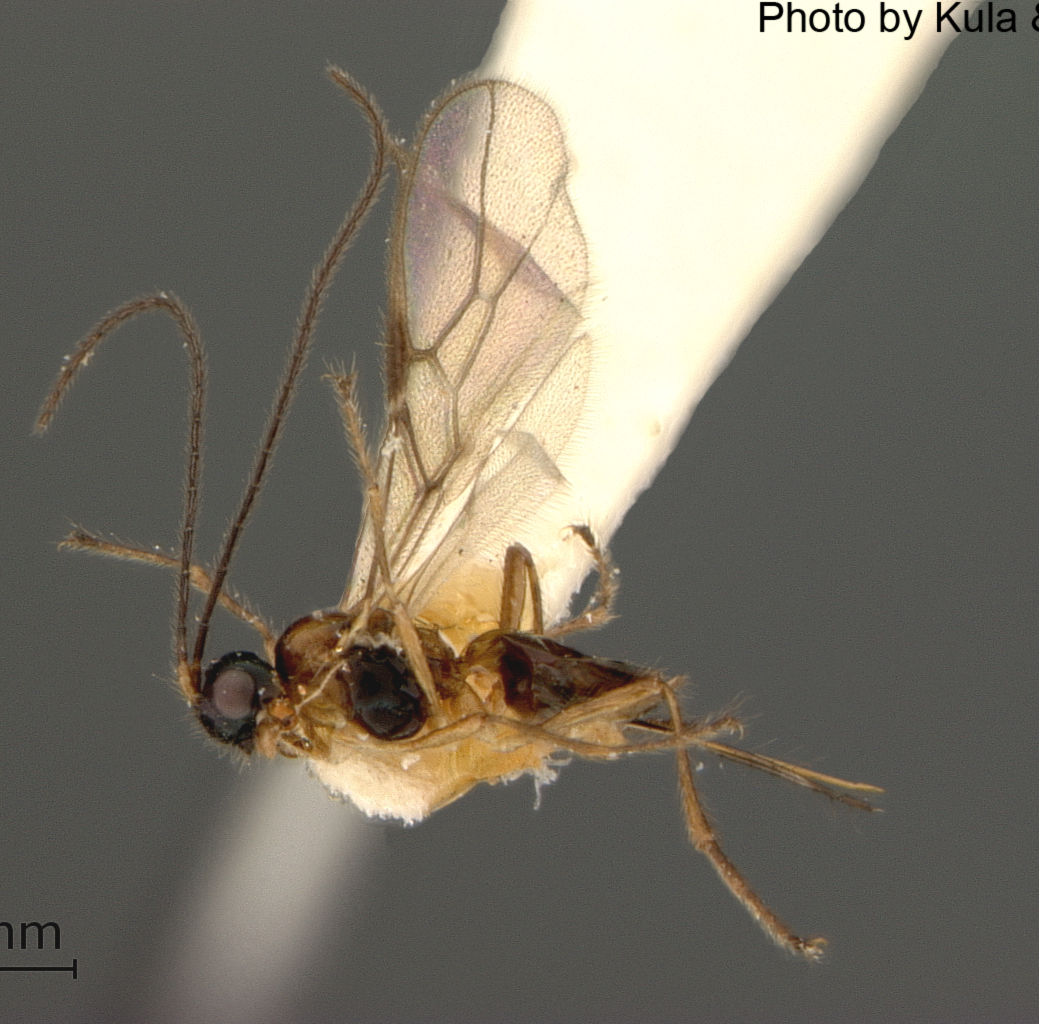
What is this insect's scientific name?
Aphaereta subtropicalis
